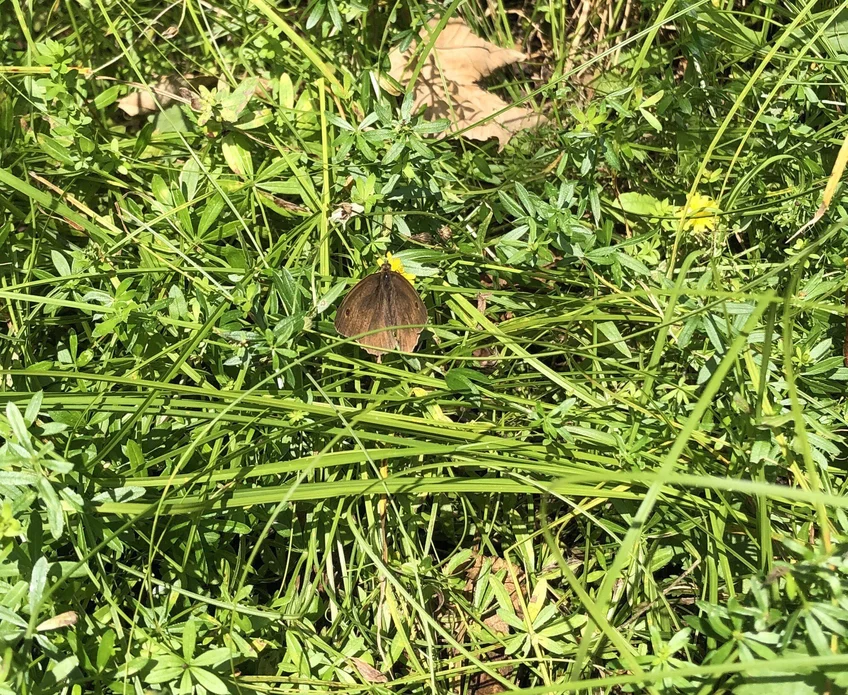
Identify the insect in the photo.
Maniola jurtina
